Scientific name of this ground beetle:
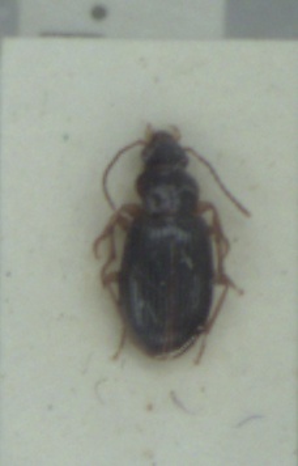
Bradycellus sharpi
